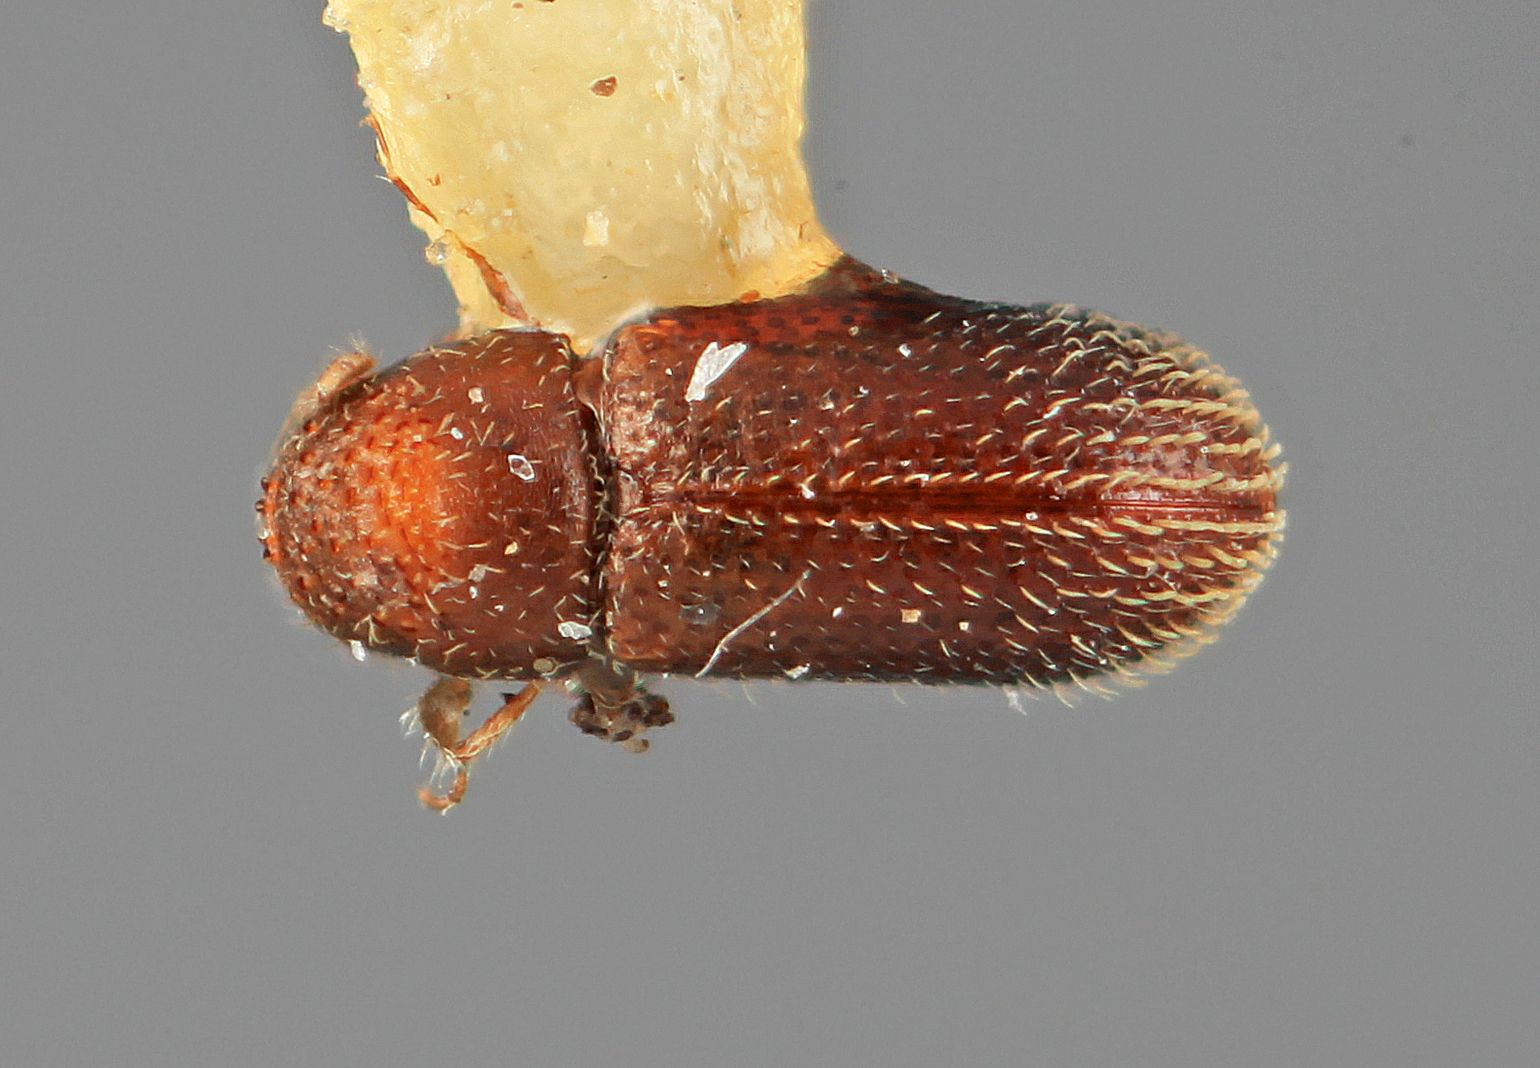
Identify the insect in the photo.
Cryptulocleptus caritus
